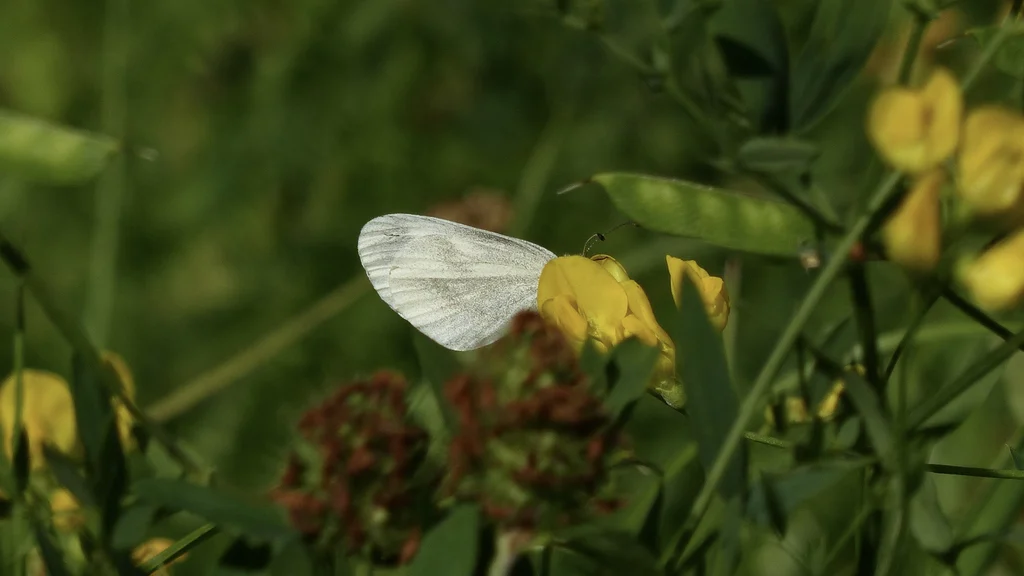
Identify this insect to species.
Leptidea sinapis/juvernica
